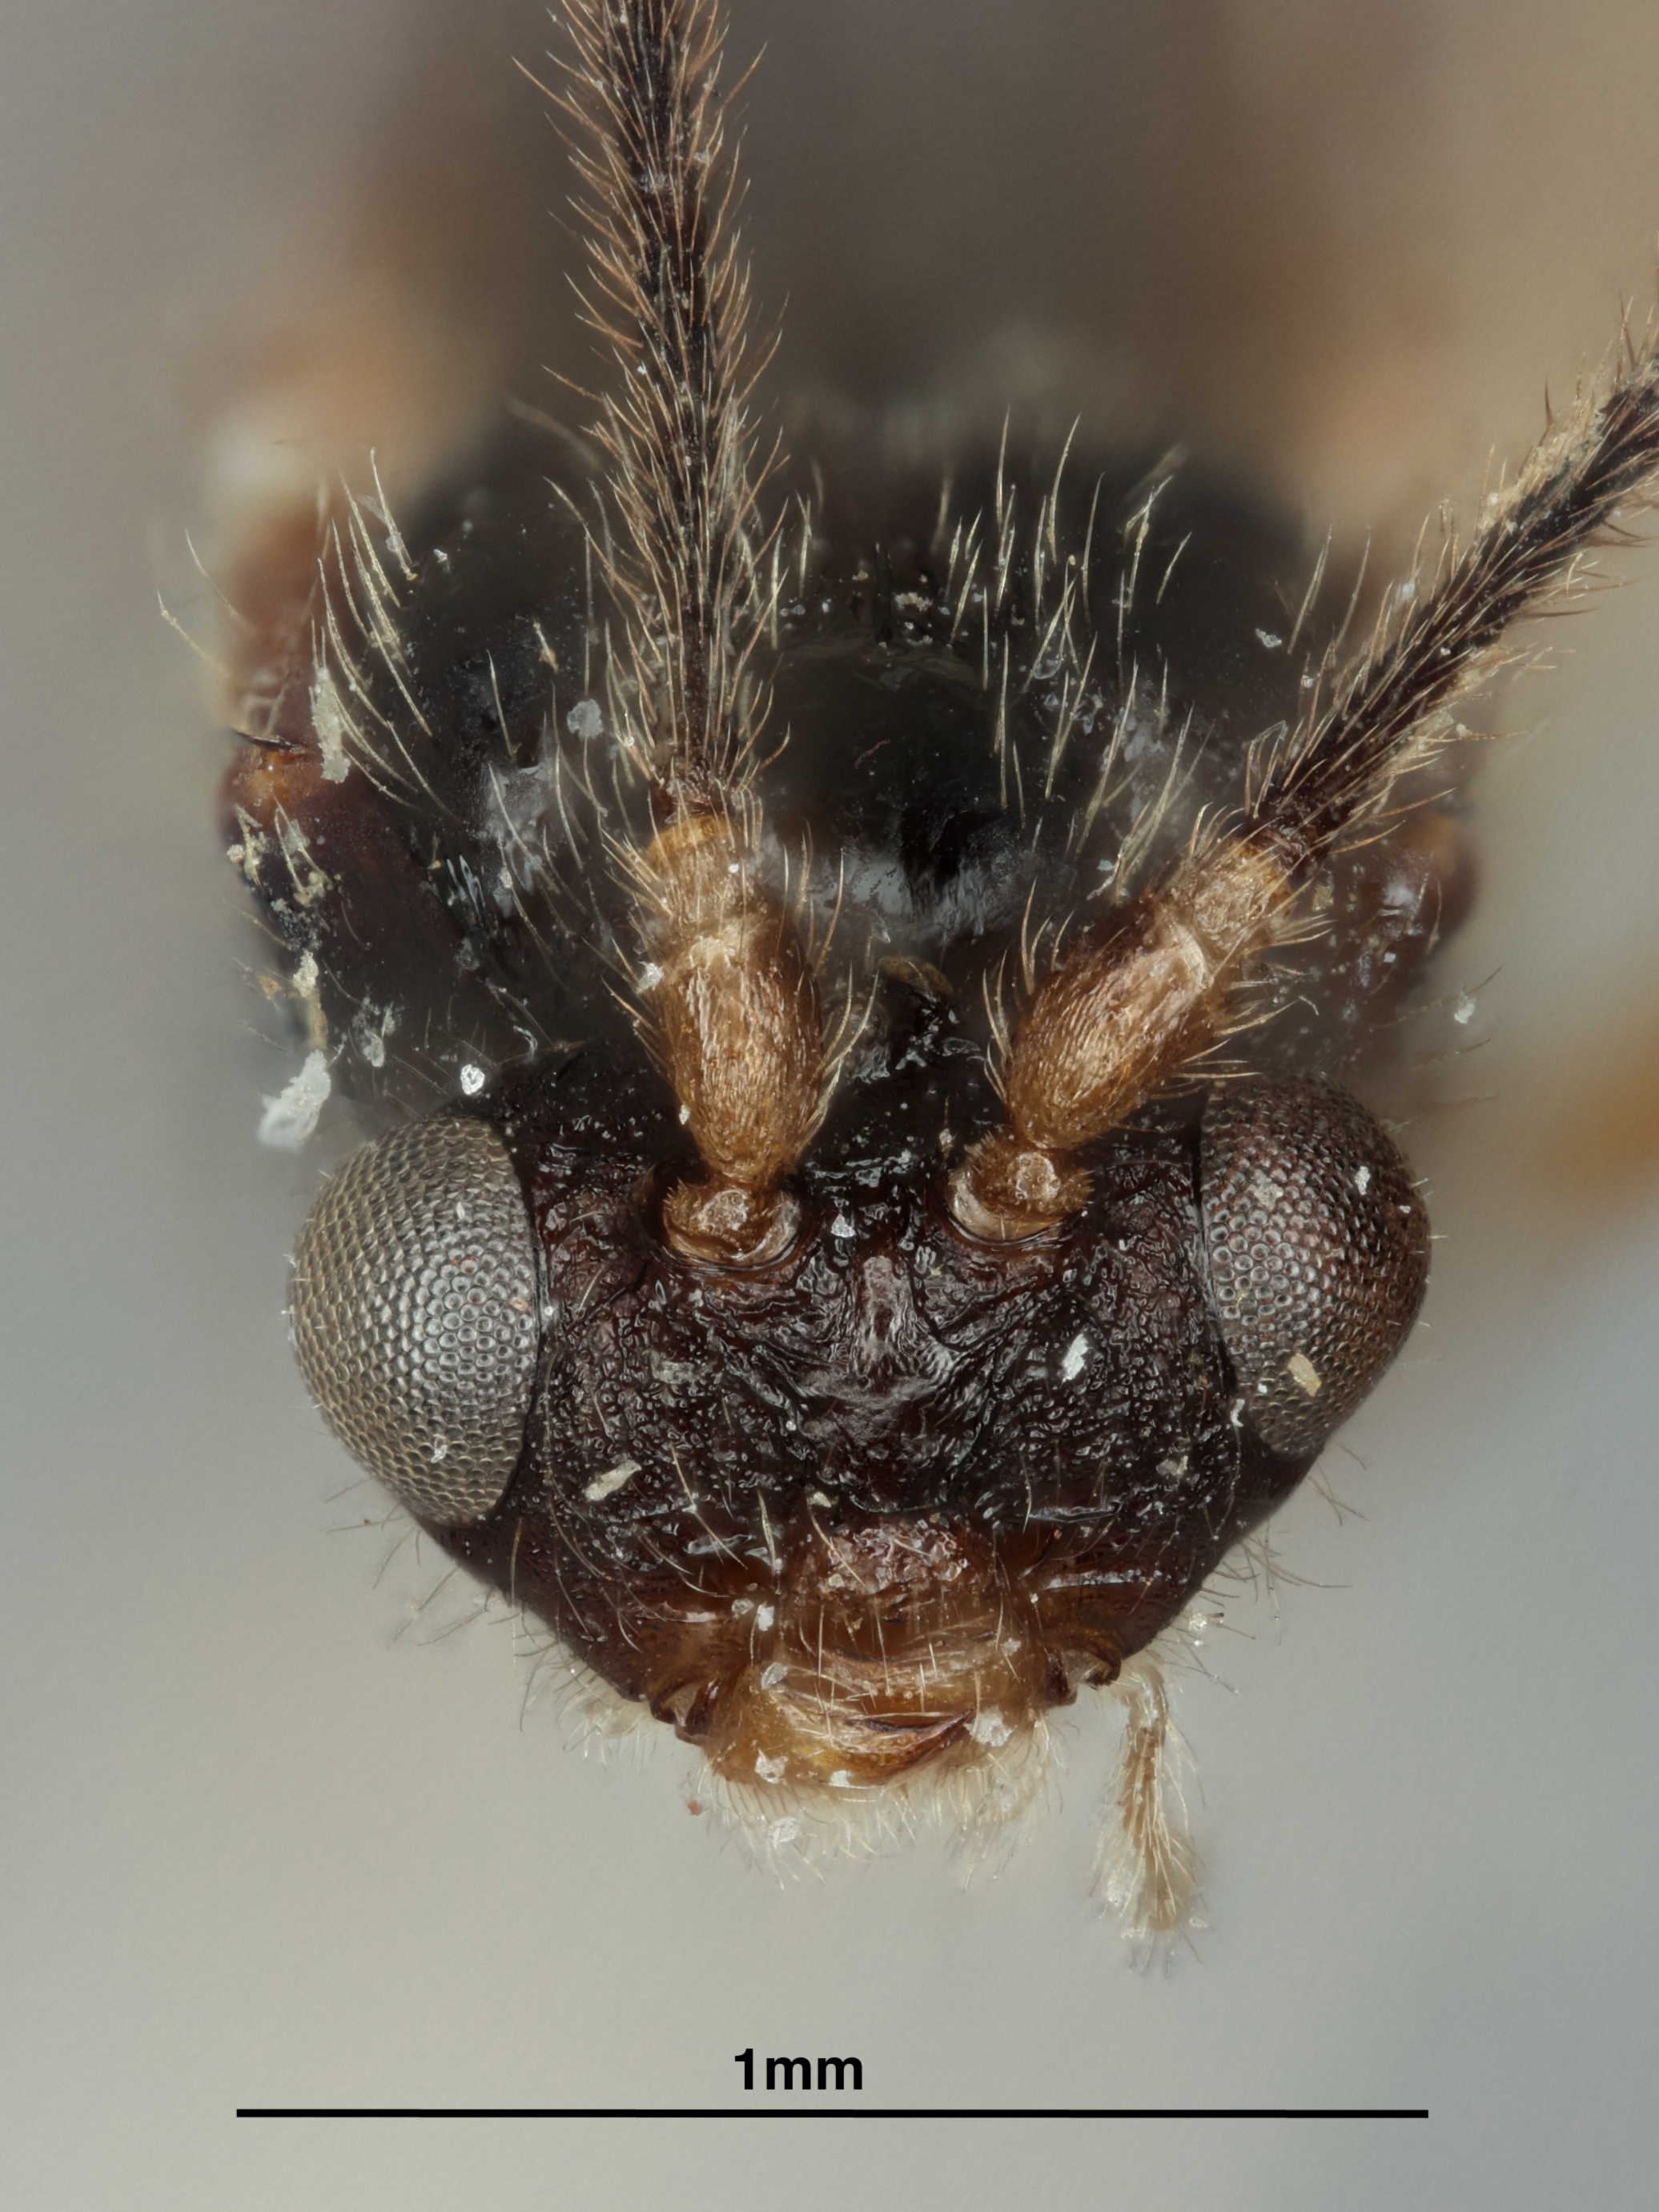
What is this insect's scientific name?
Monitoriella elongata
